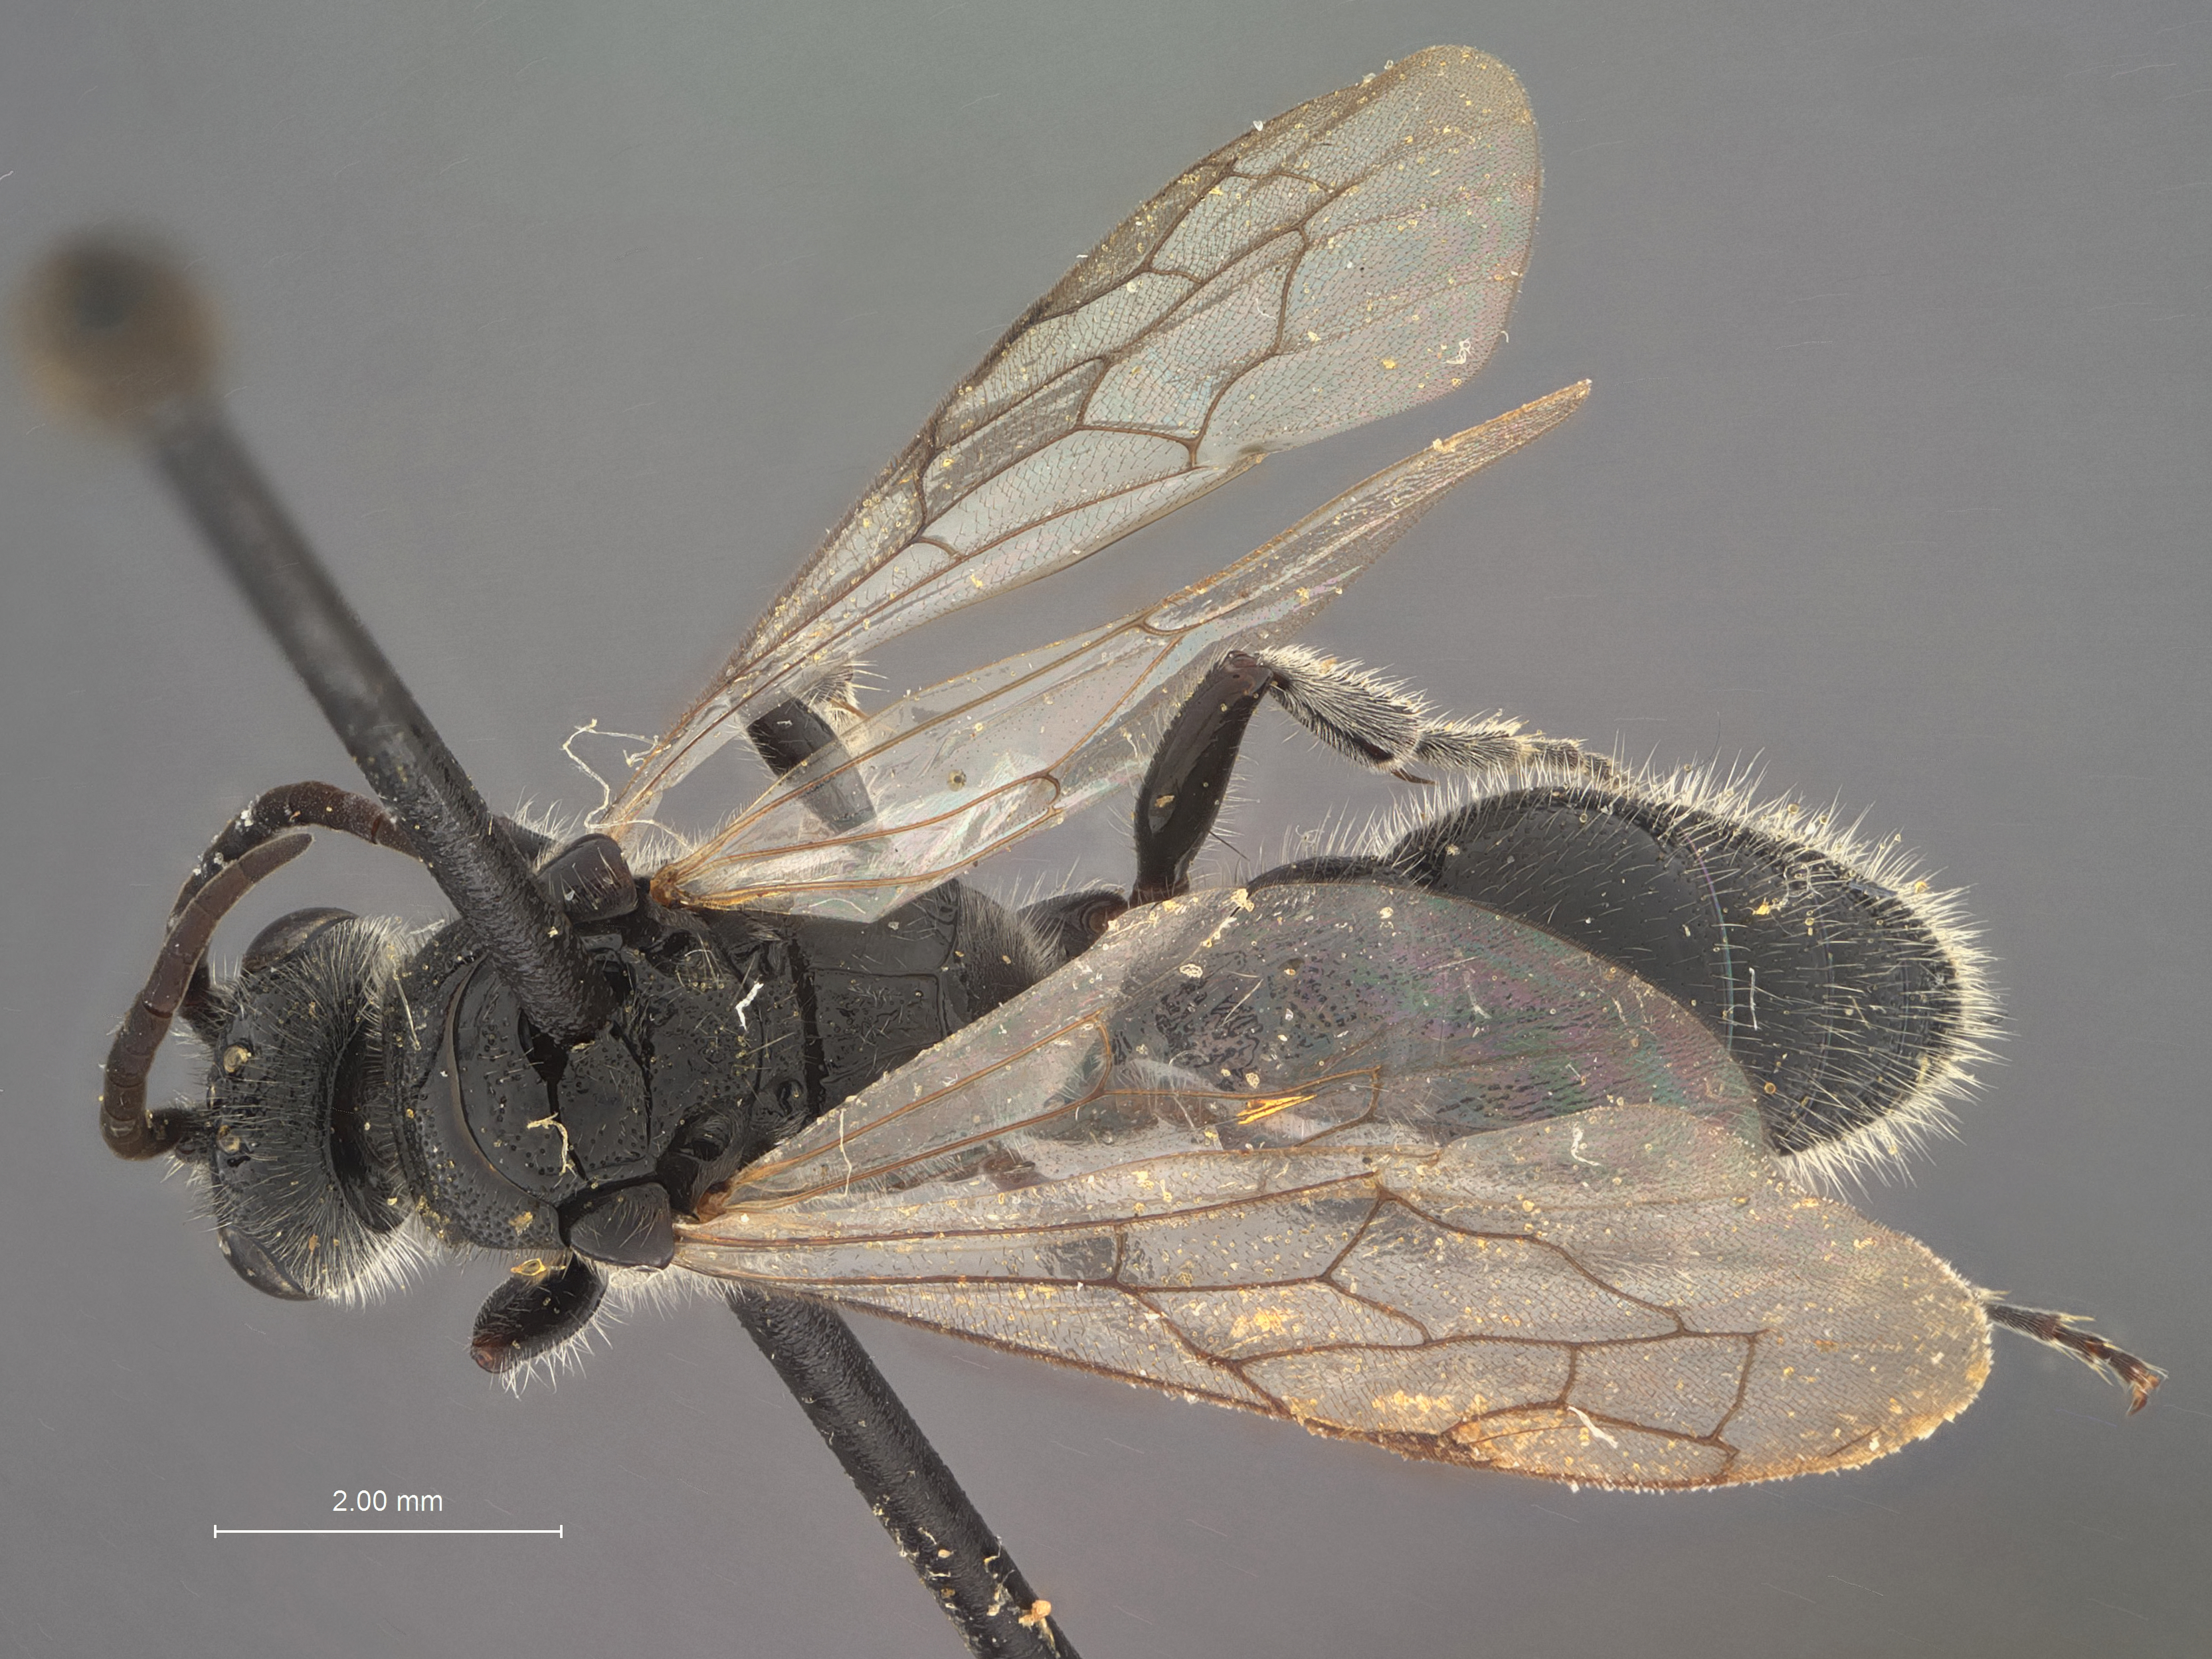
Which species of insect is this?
Tiphia tepola
